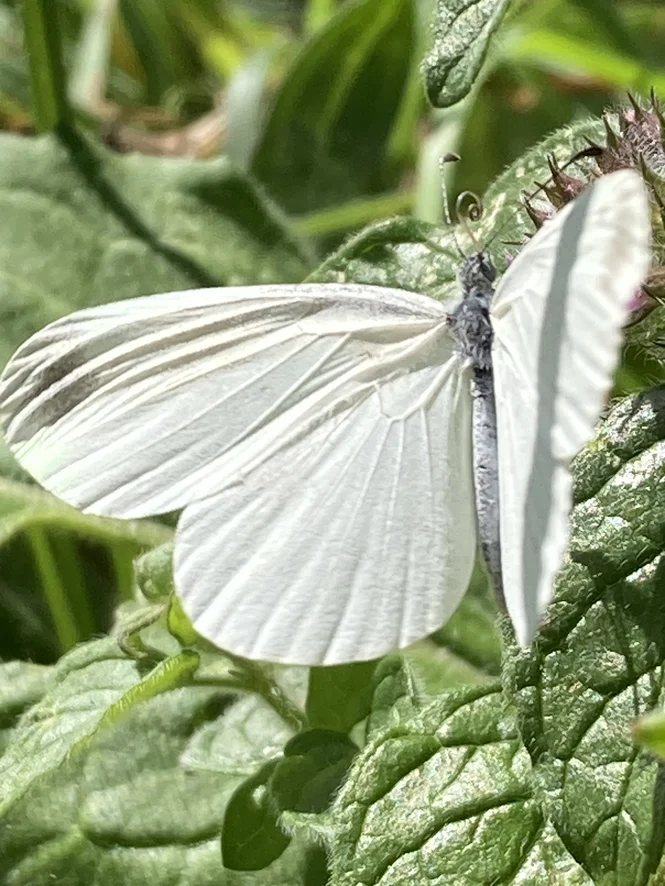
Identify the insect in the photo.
Leptidea sinapis/juvernica
